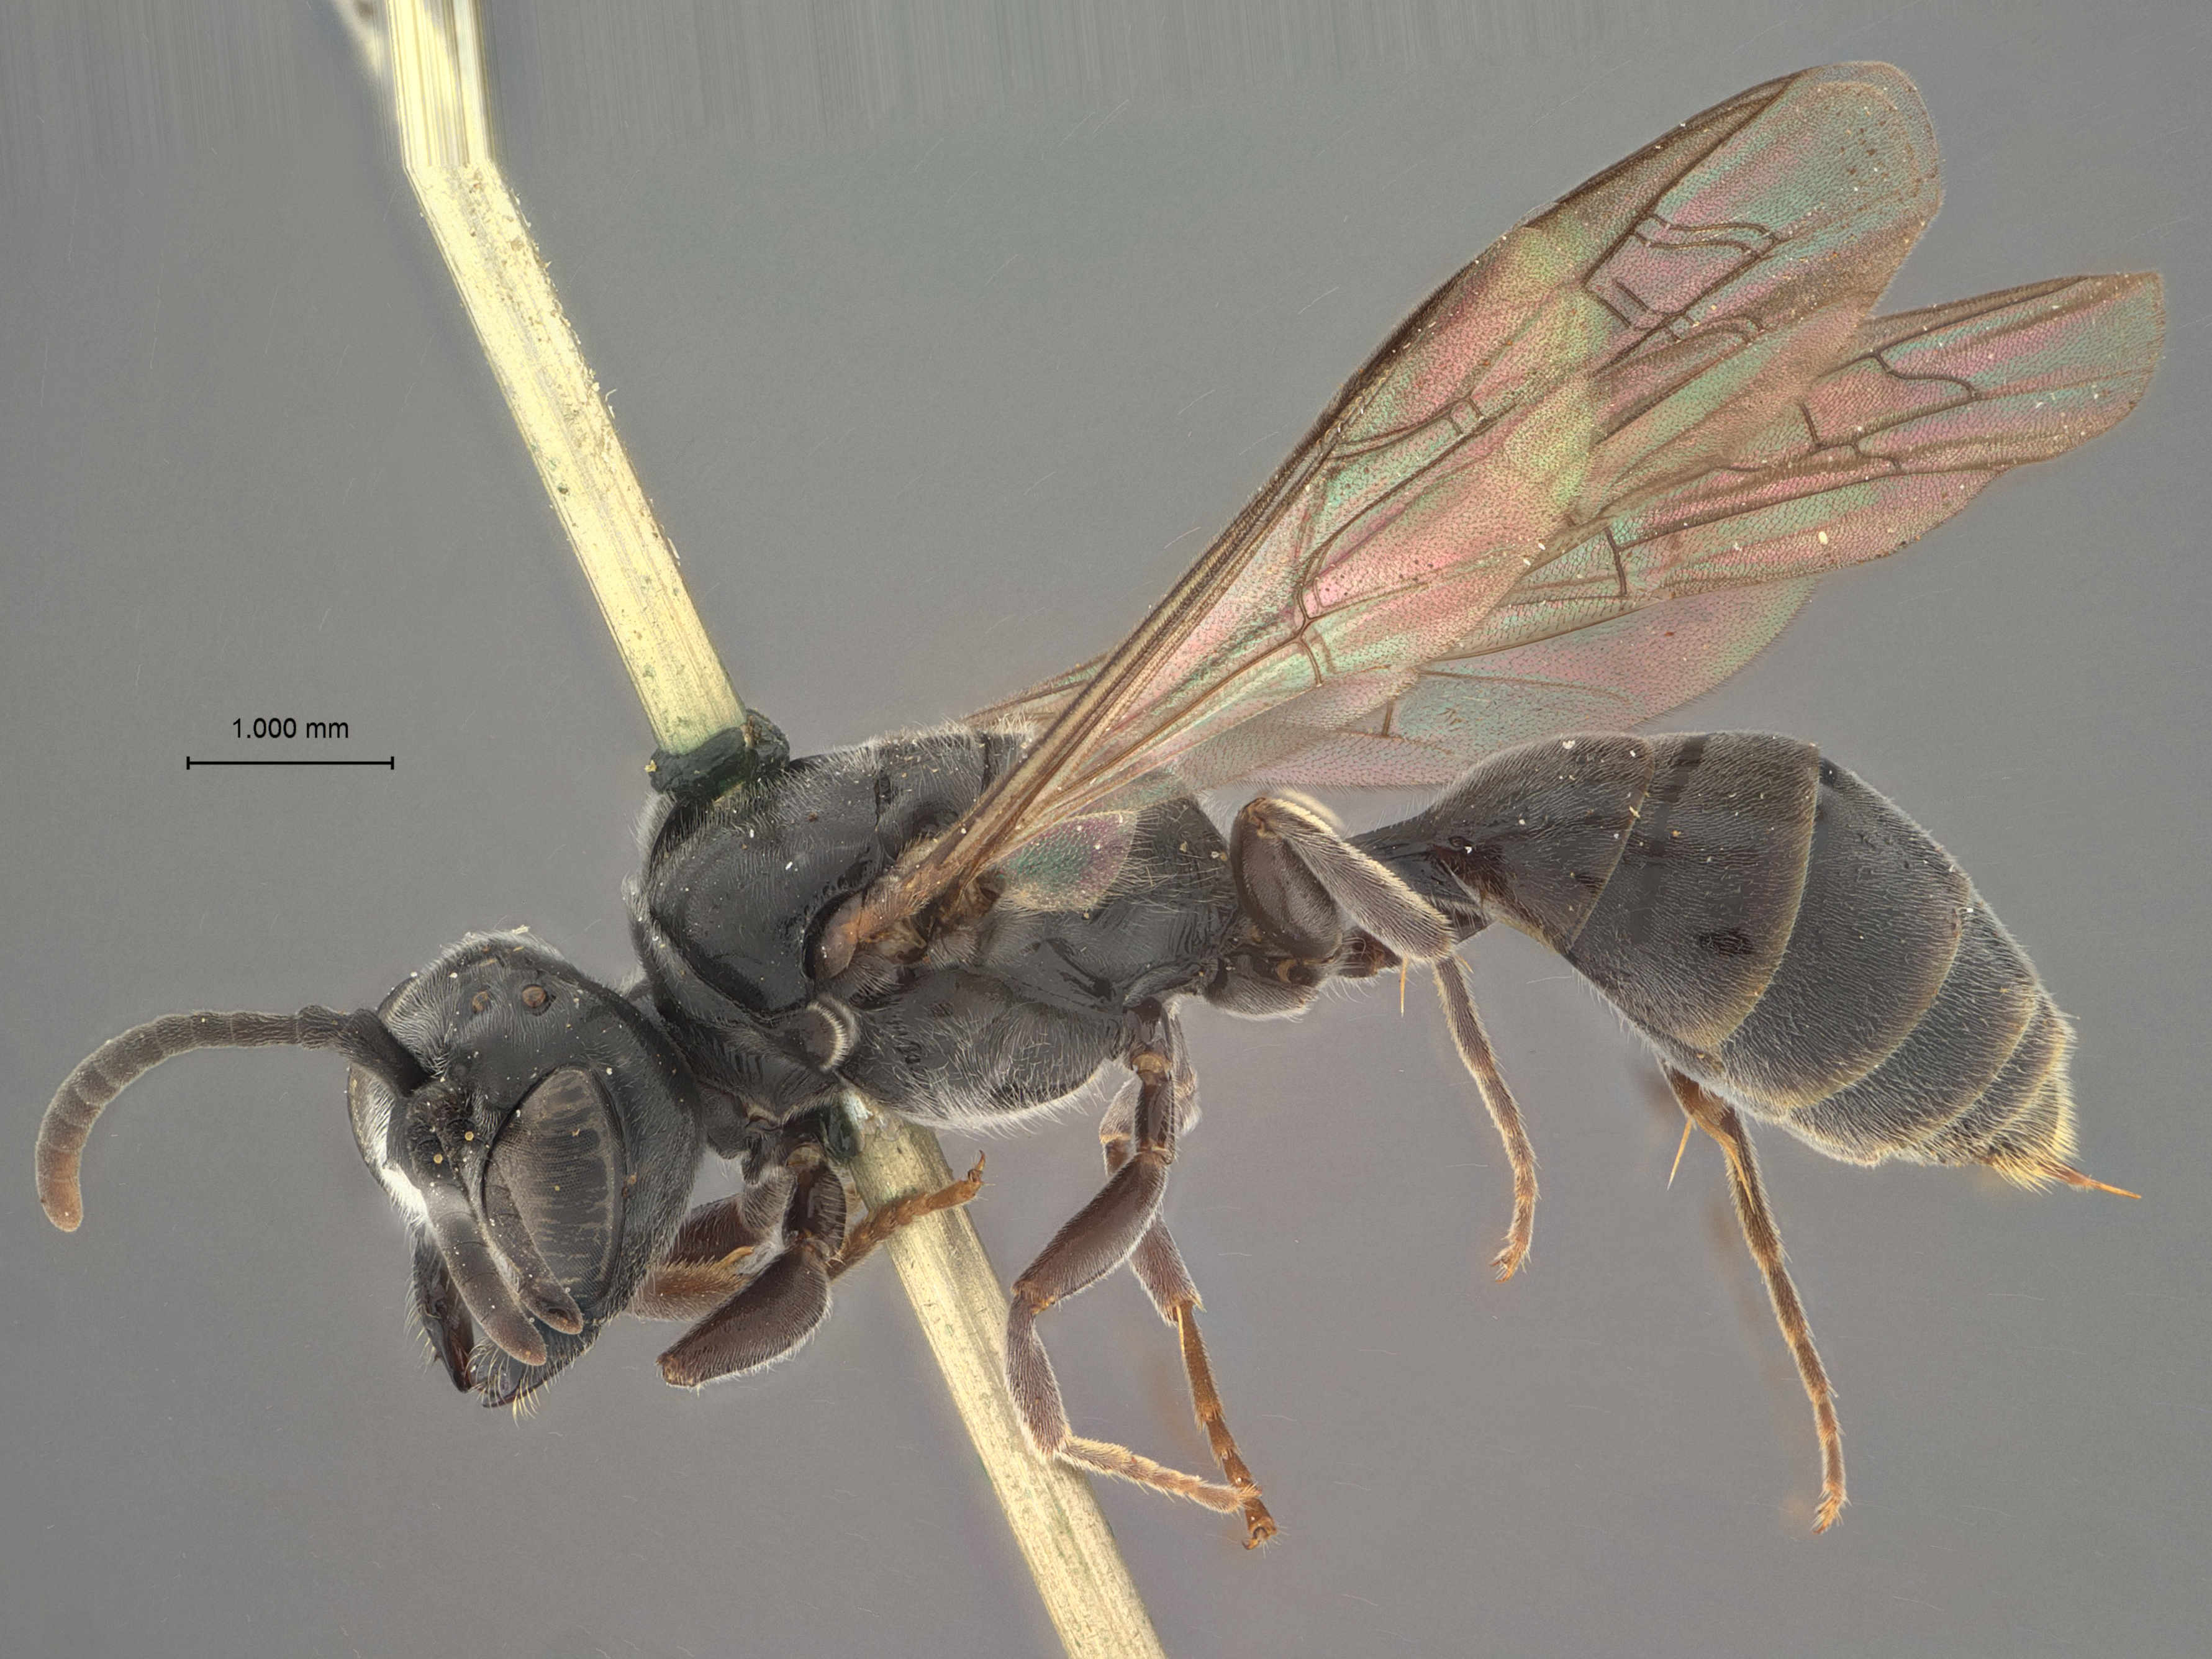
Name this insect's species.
Psenulus mandibularis
